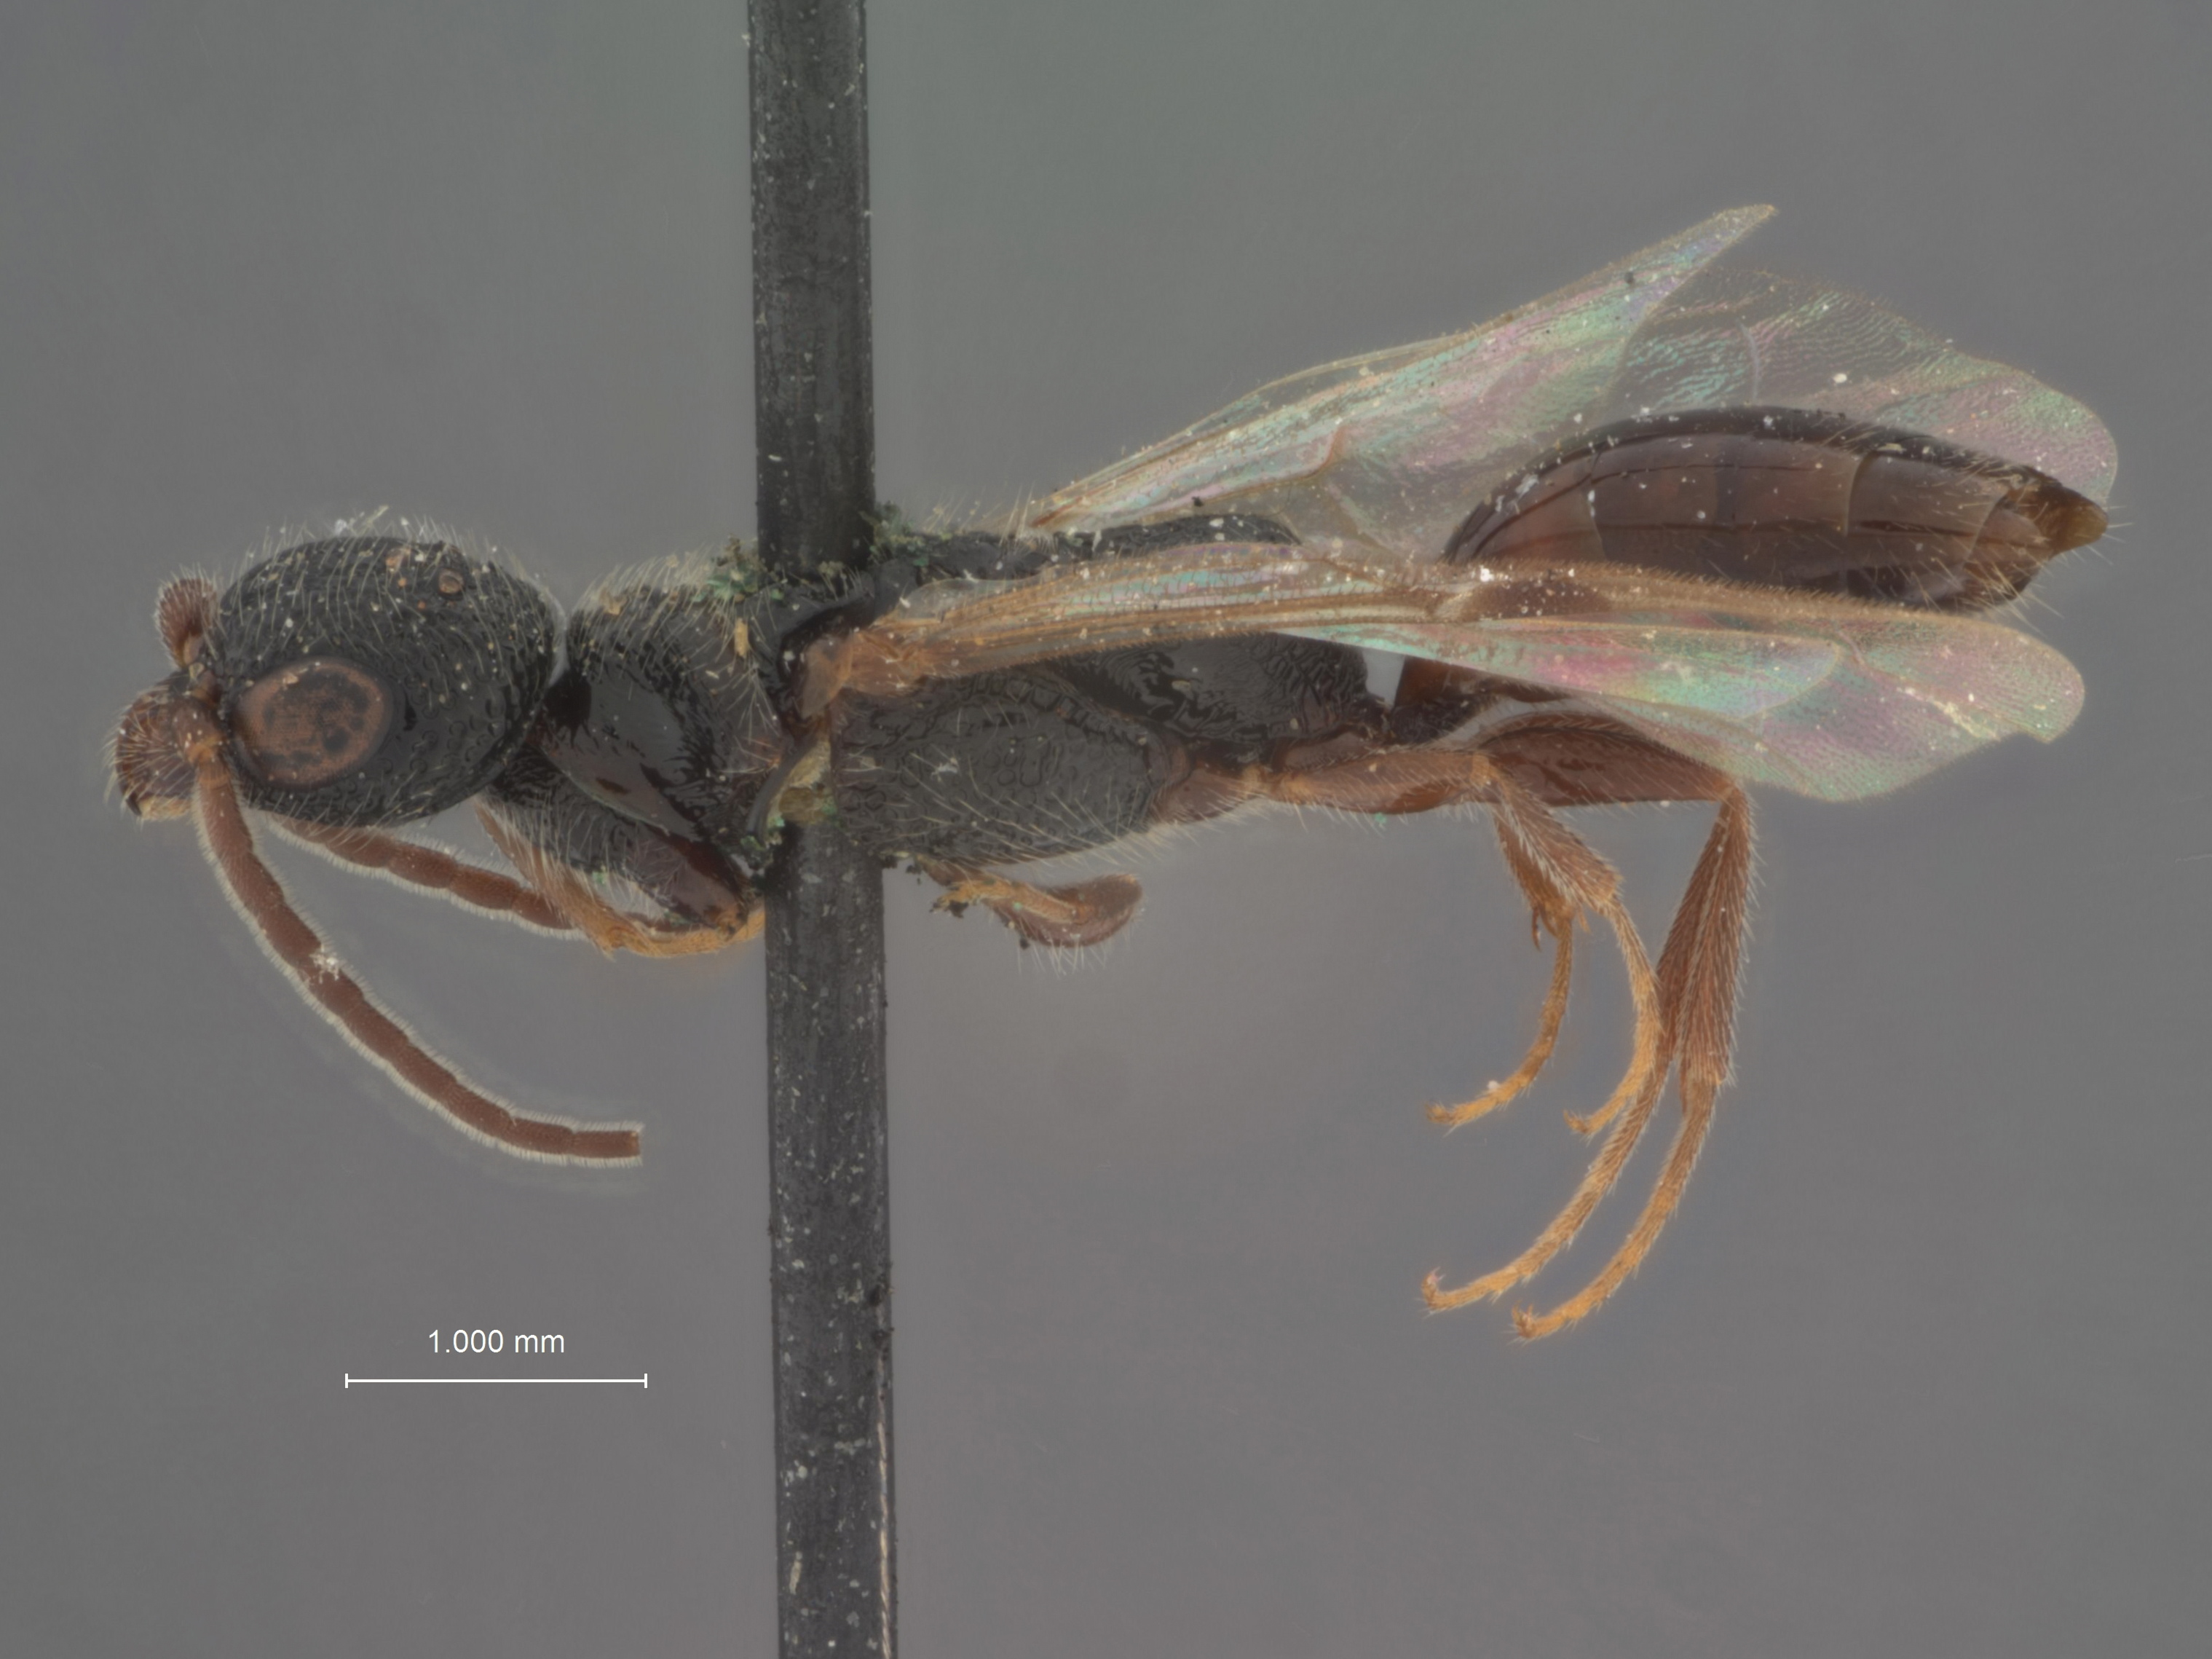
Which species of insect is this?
Pristocera cockerelli
